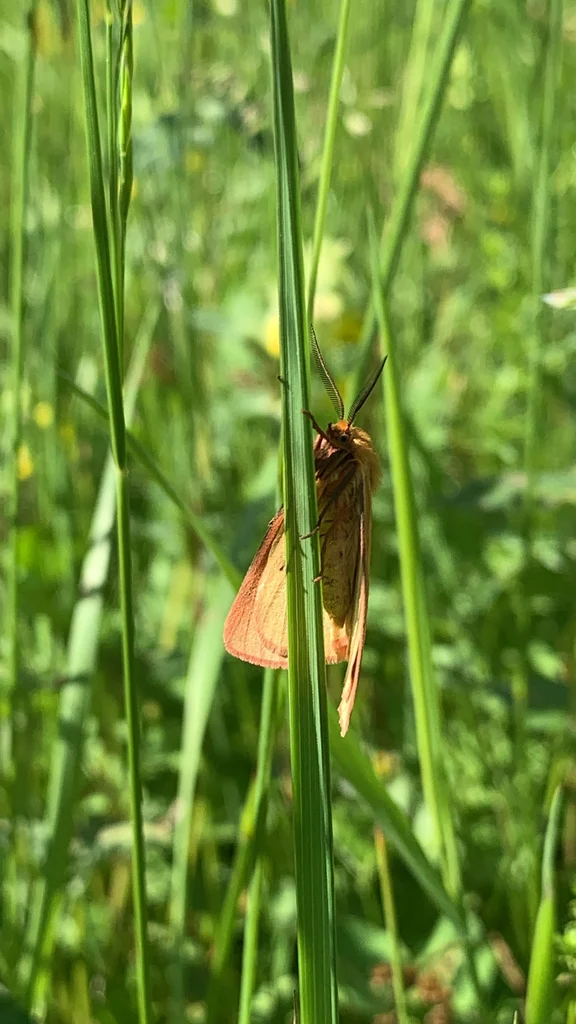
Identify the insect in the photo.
Diacrisia sannio
